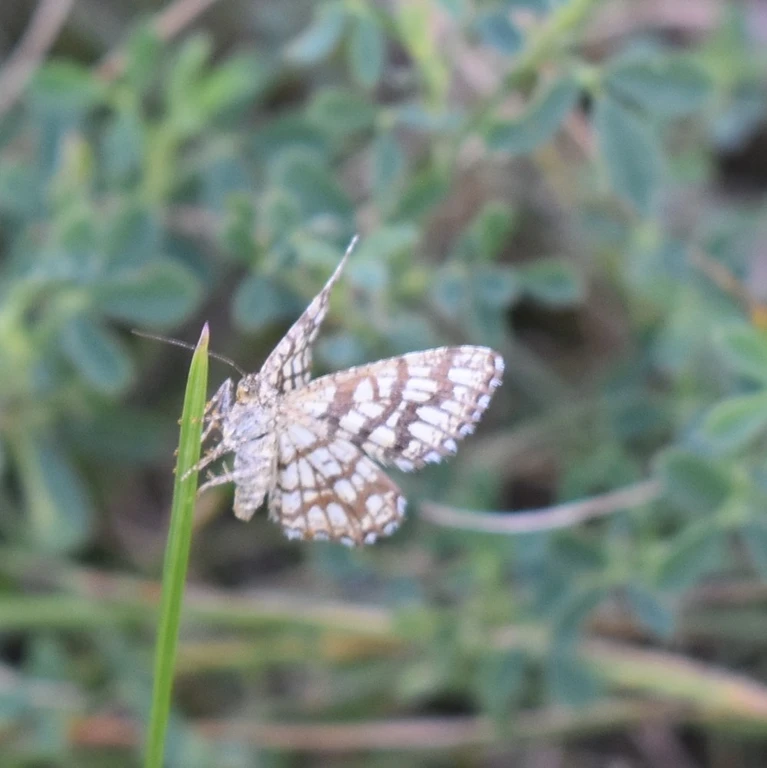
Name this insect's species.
Chiasmia clathrata
